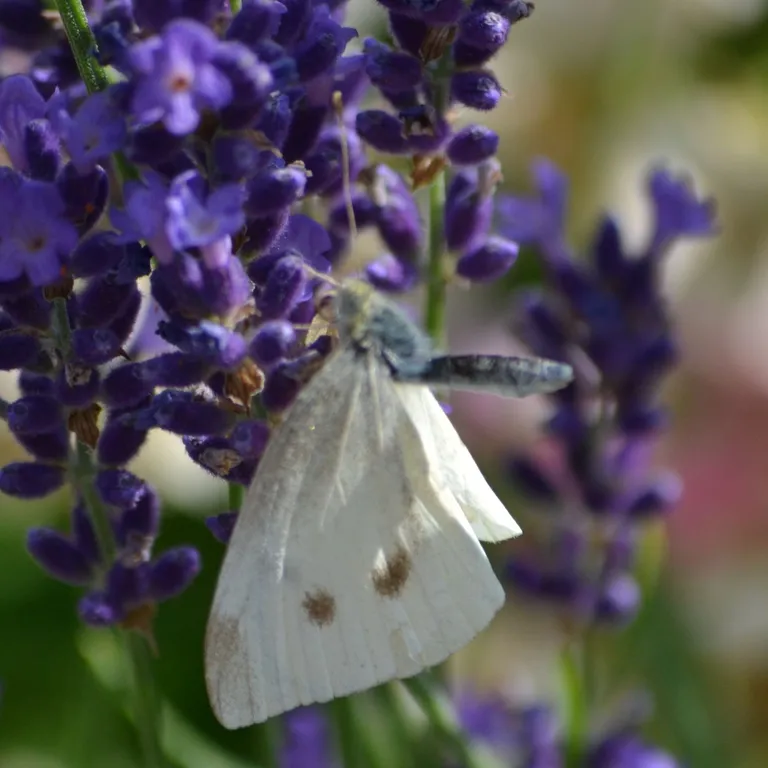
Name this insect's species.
Pieris rapae
